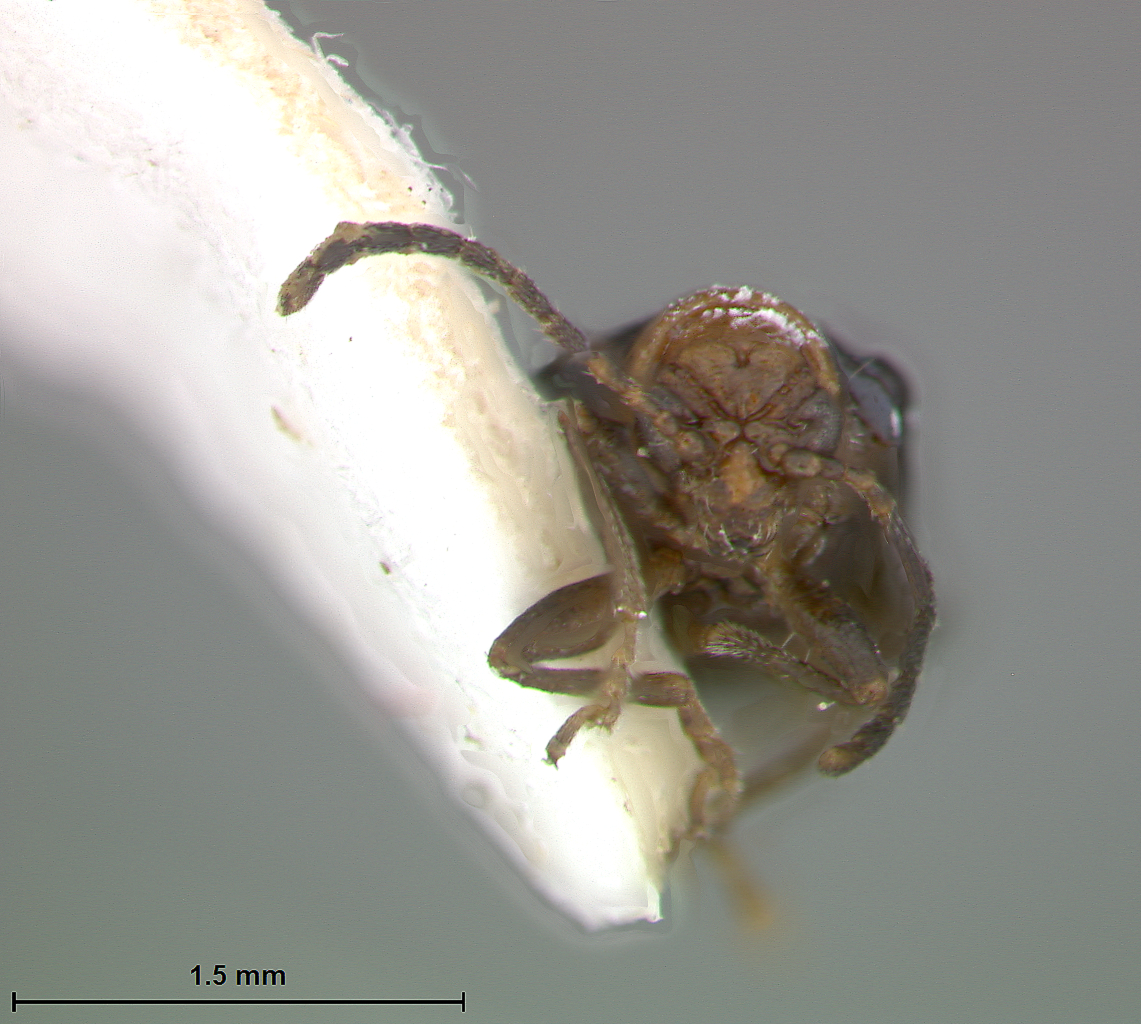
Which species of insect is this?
Oulema pumila
